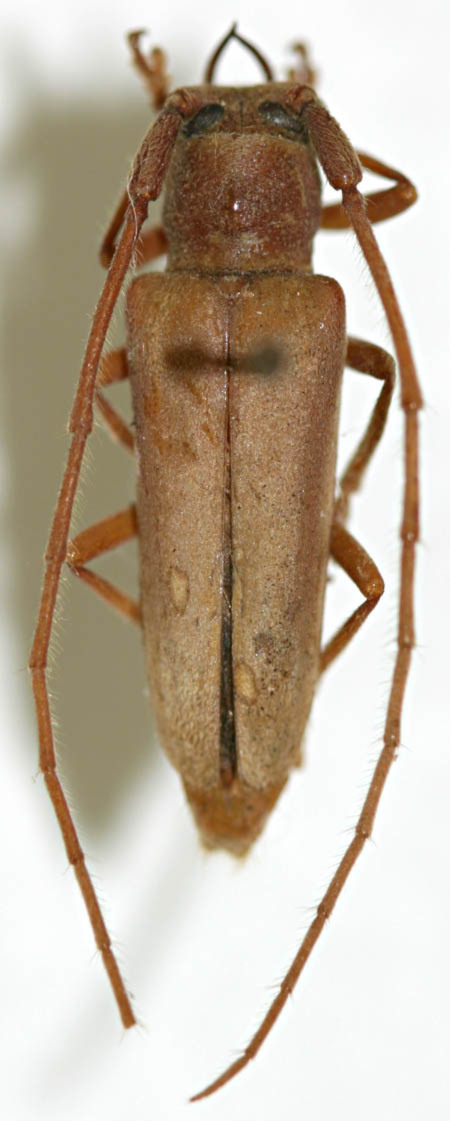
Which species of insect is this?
Phoebemima ensifera
